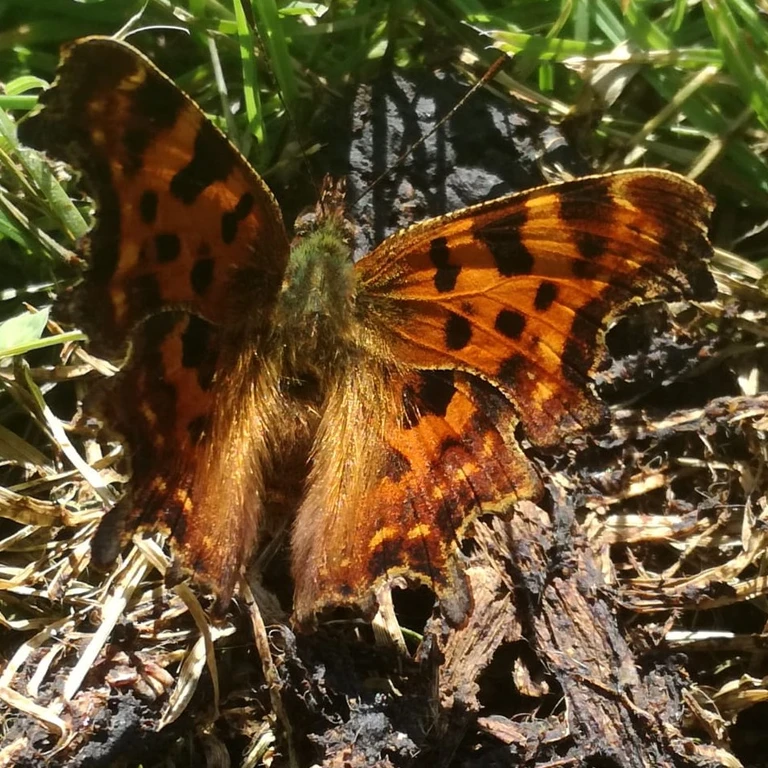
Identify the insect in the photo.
Polygonia c-album
